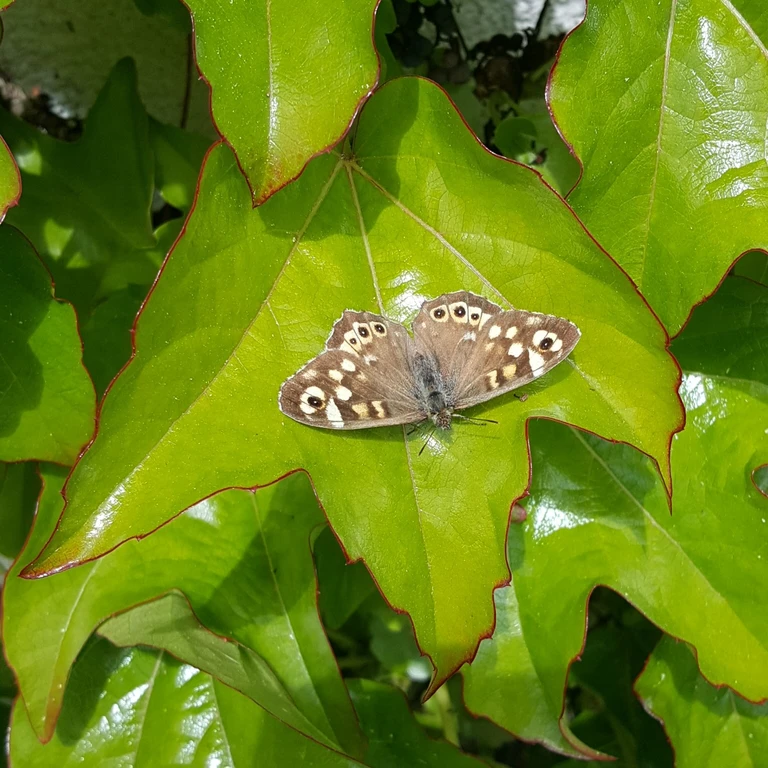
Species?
Pararge aegeria
